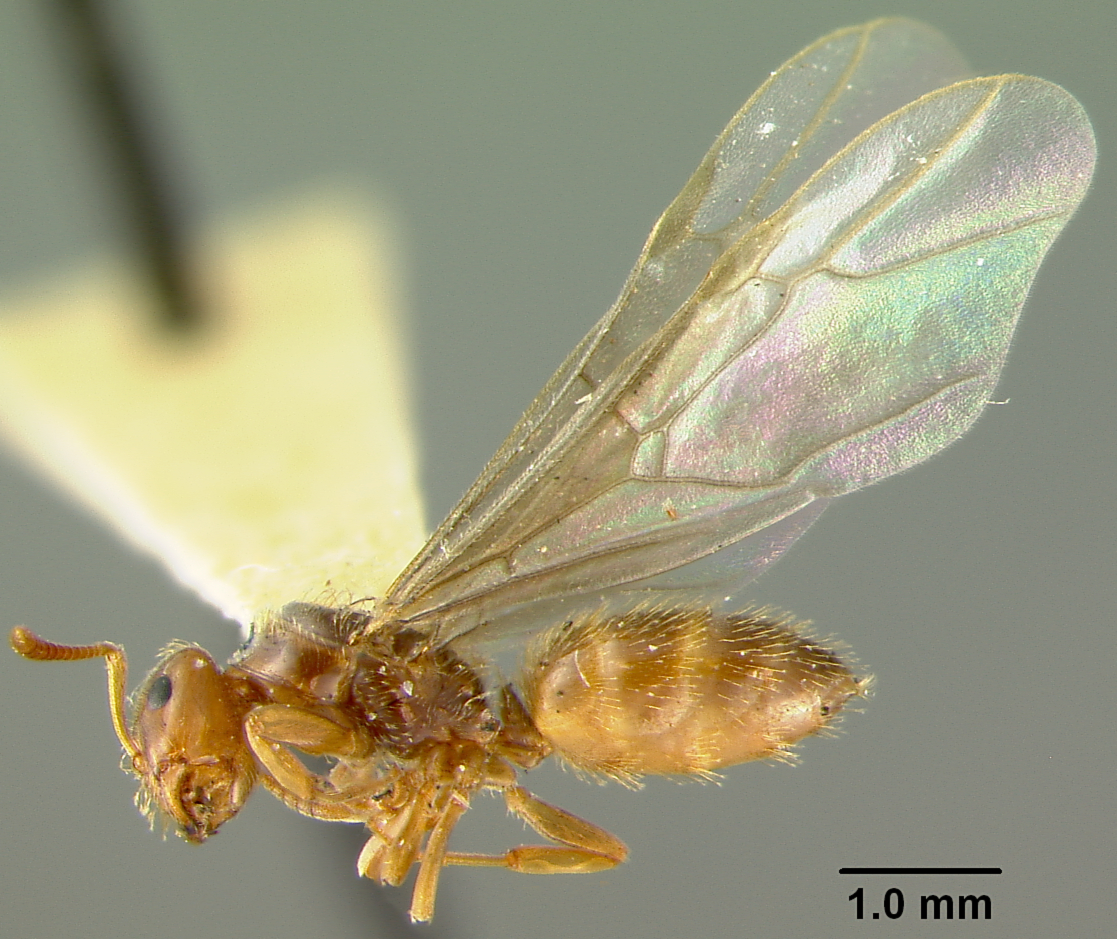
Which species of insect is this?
Lasius plumopilosus
